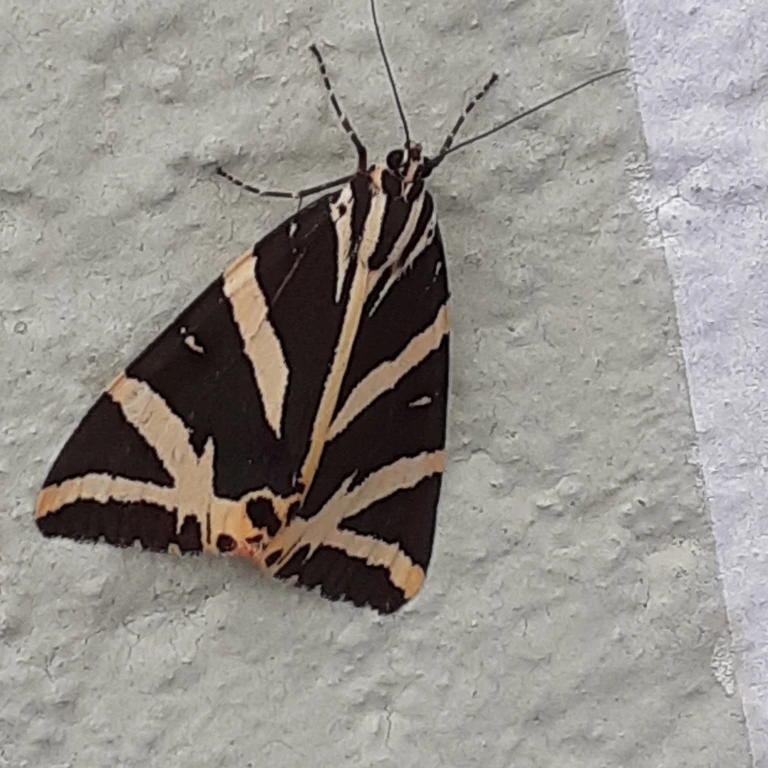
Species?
Euplagia quadripunctaria
